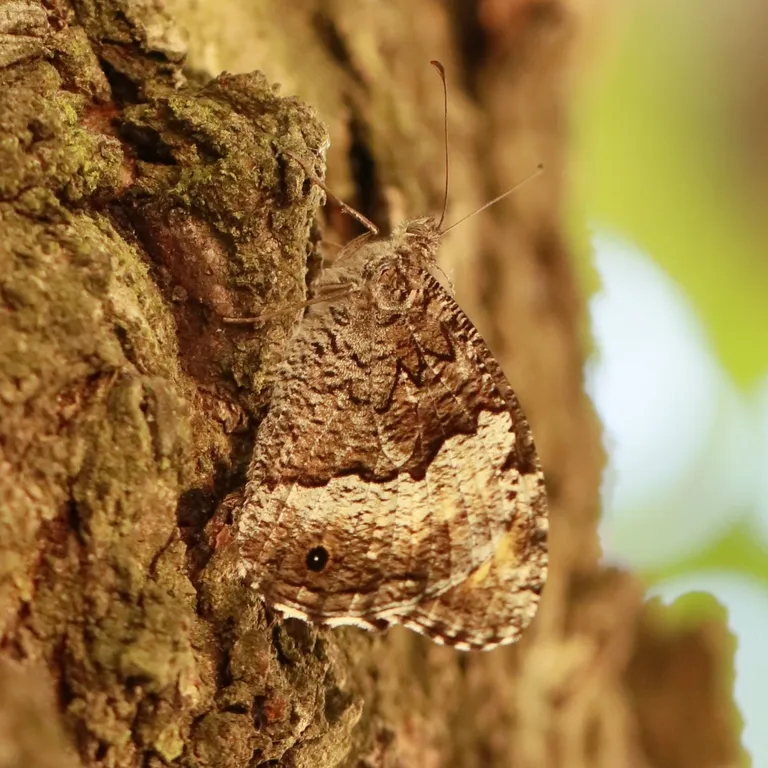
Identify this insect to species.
Hipparchia fagi
